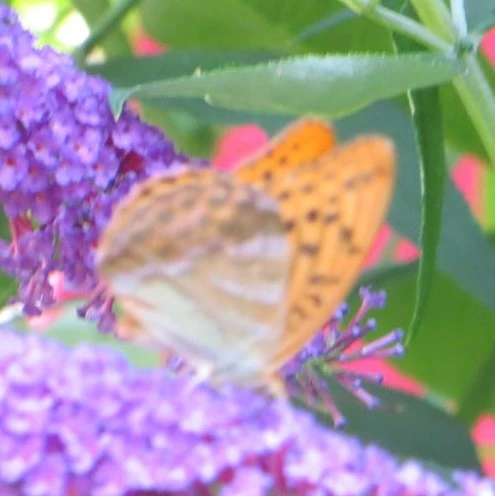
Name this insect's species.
Argynnis paphia
